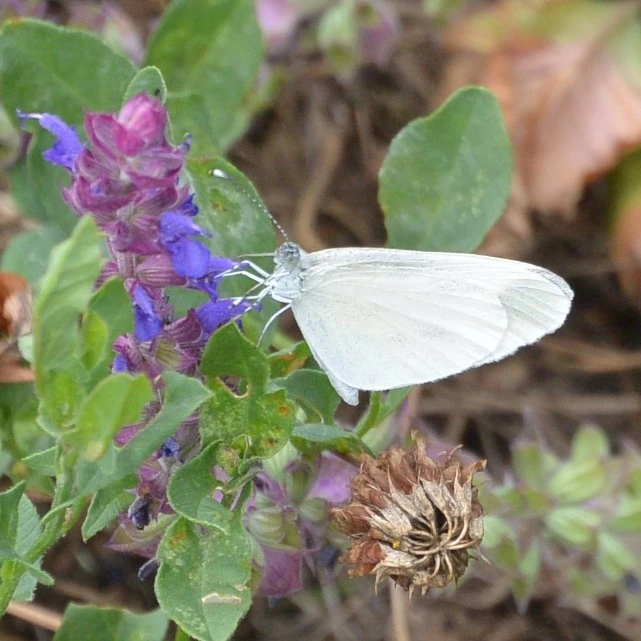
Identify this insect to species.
Leptidea sinapis/juvernica
